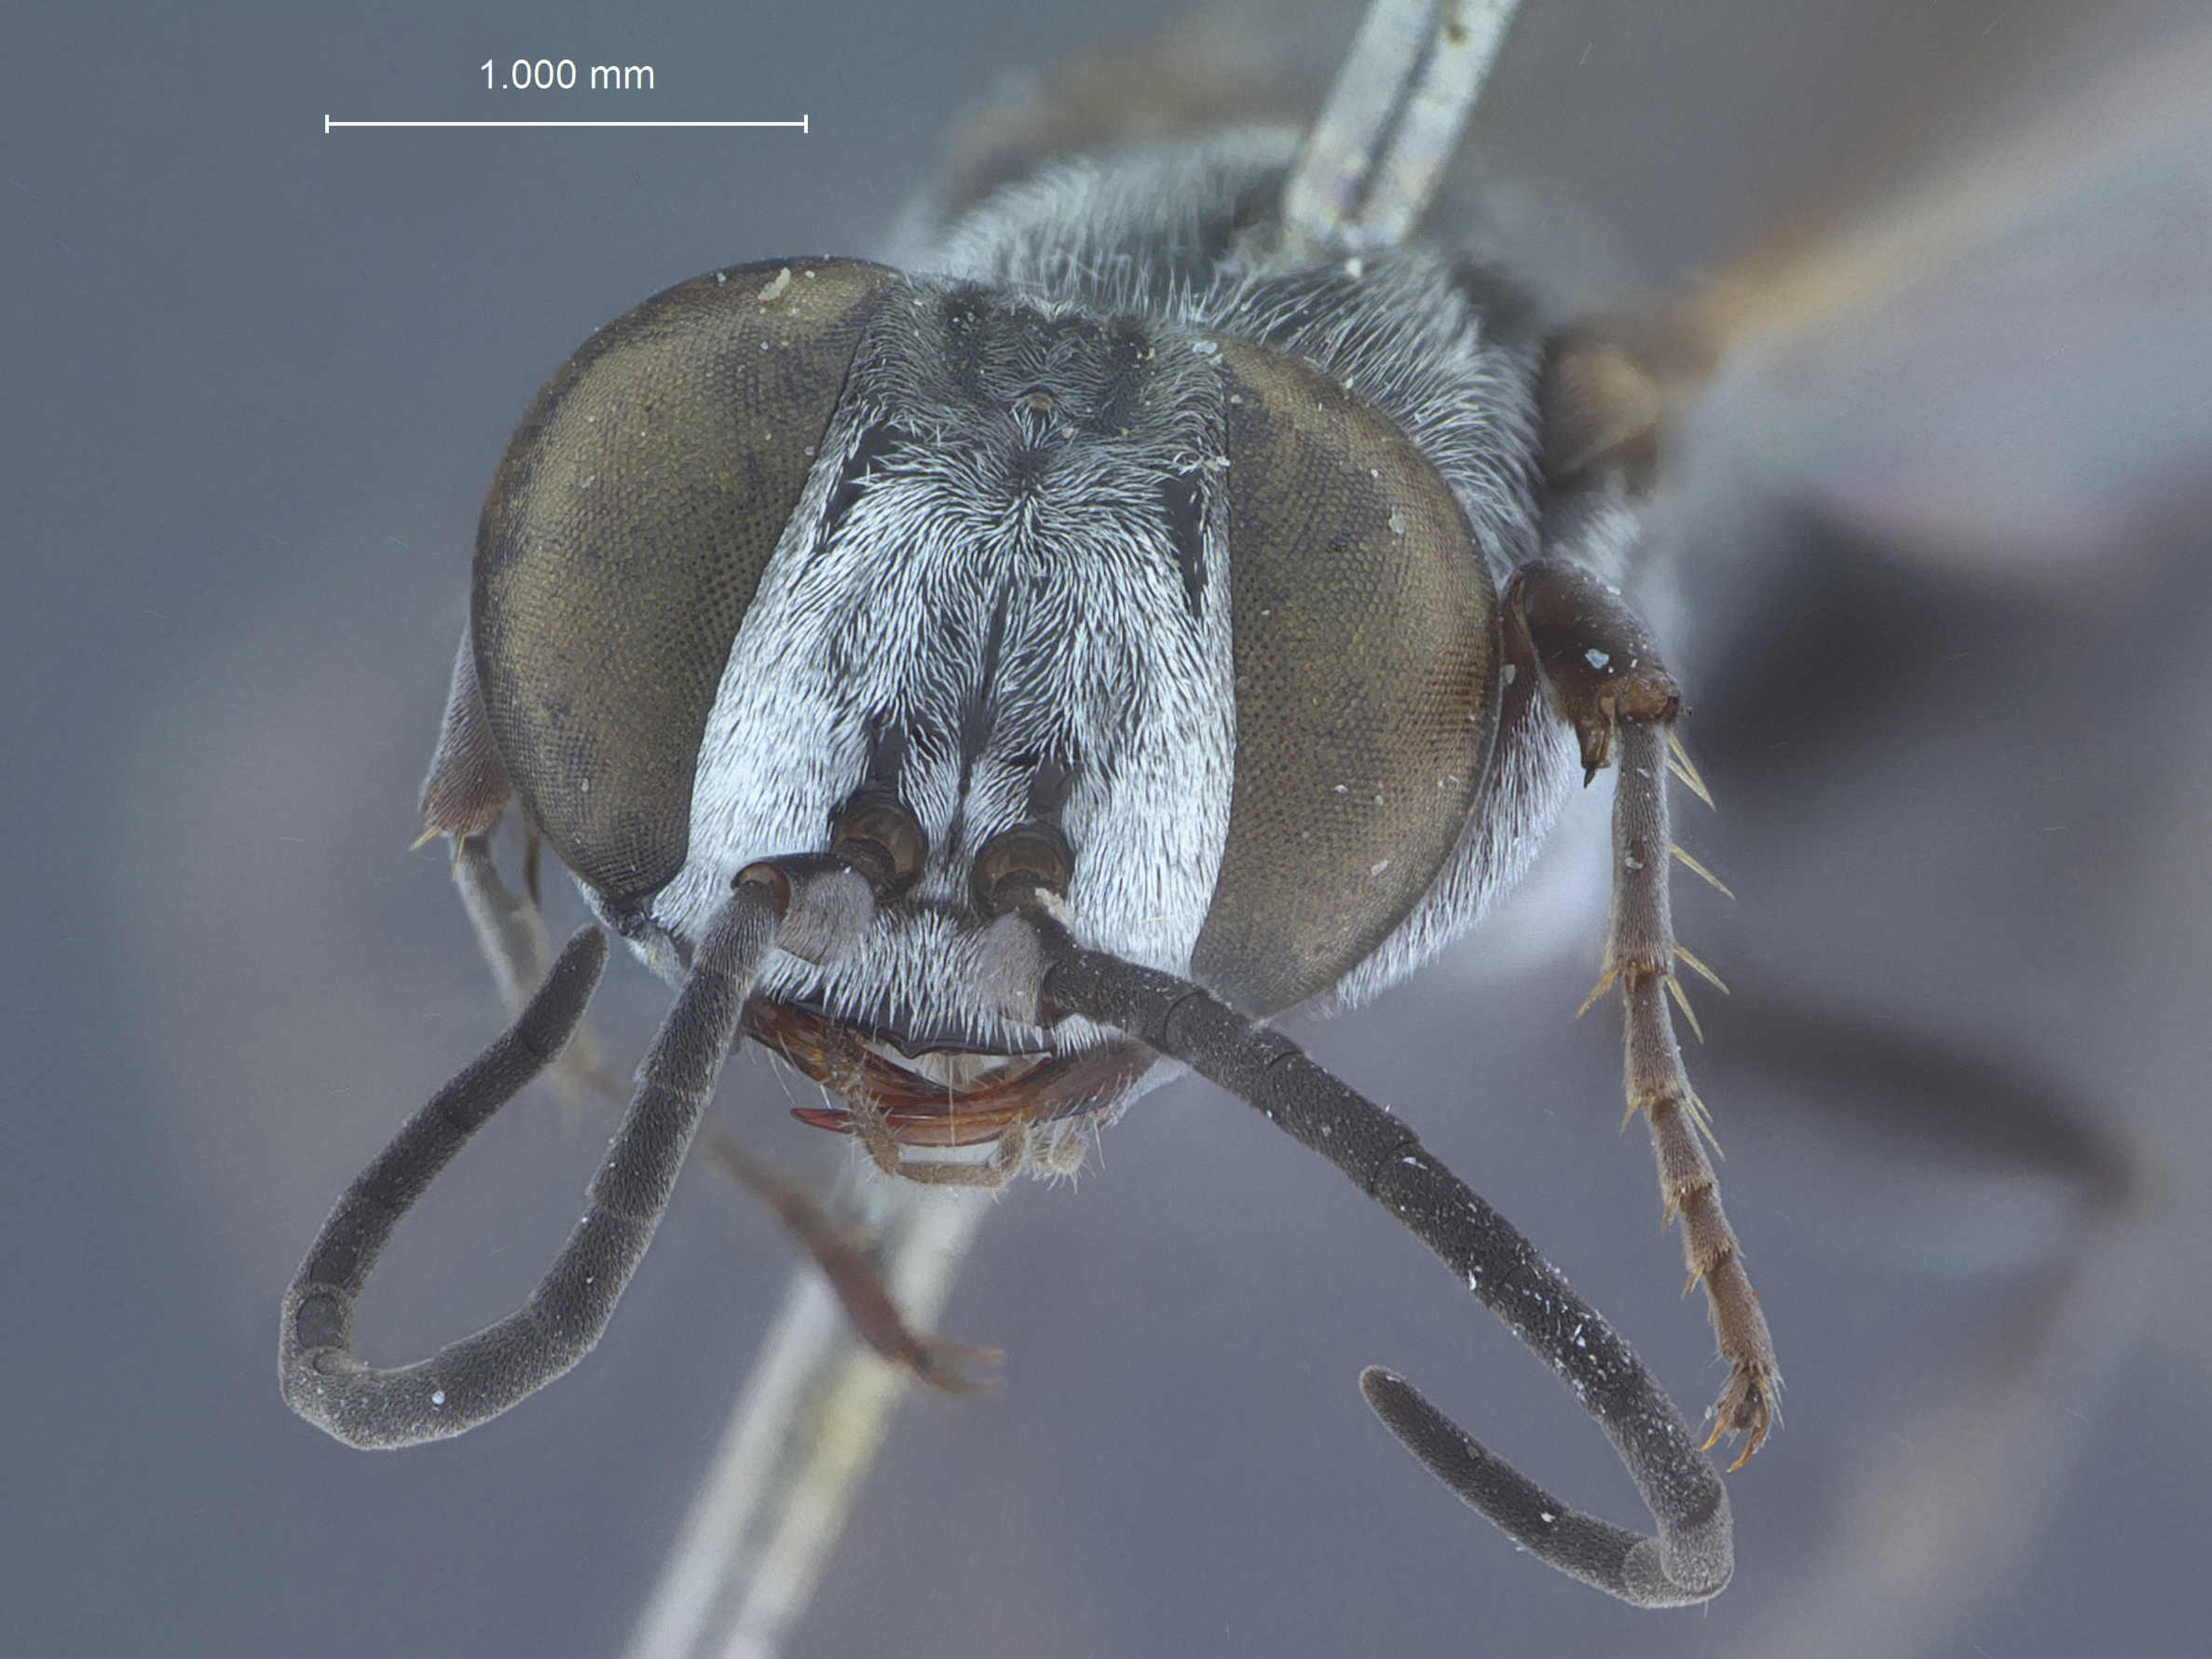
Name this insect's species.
Liris albopilosa
